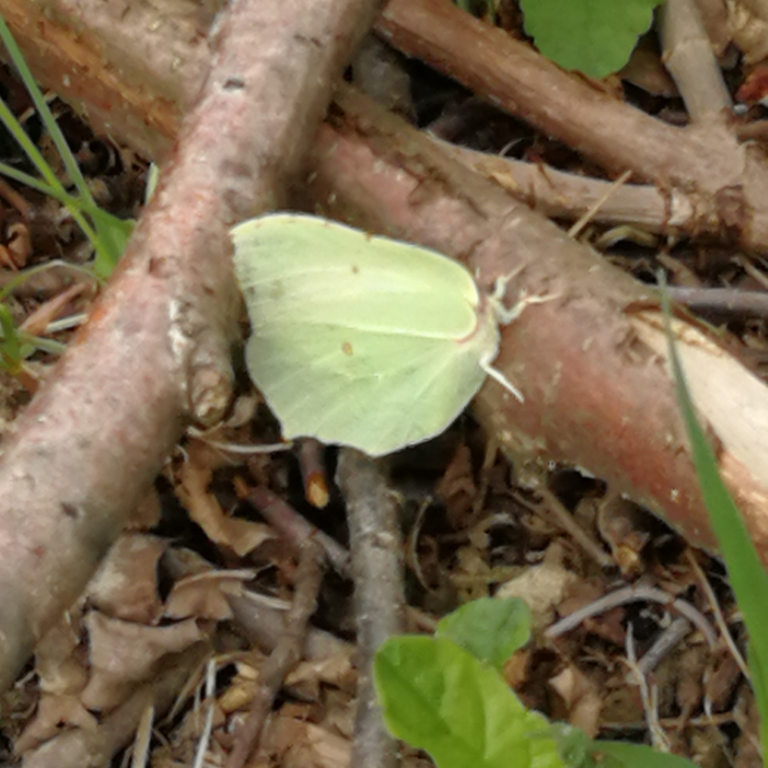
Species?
Gonepteryx rhamni
